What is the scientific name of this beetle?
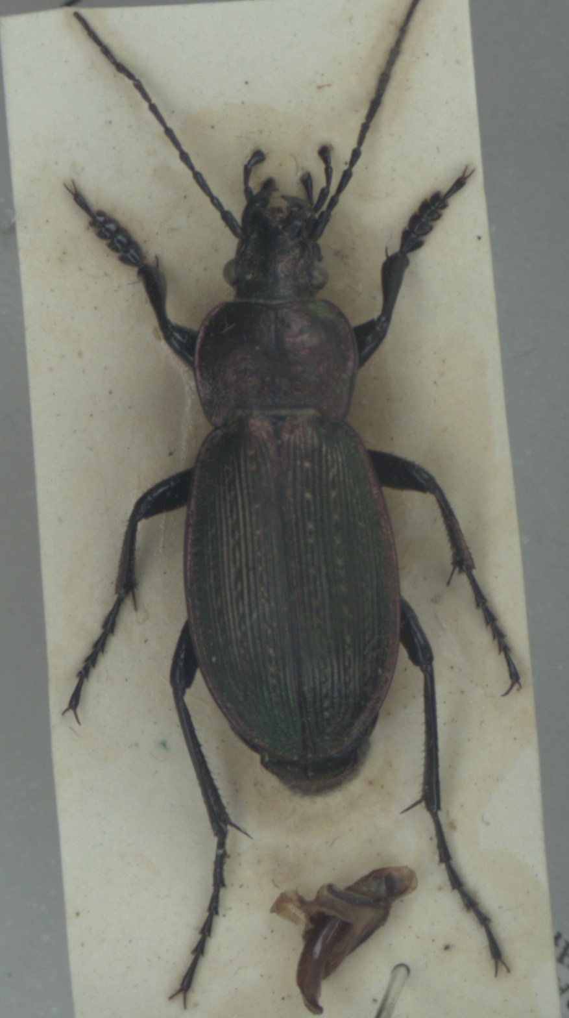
Carabus monilis
